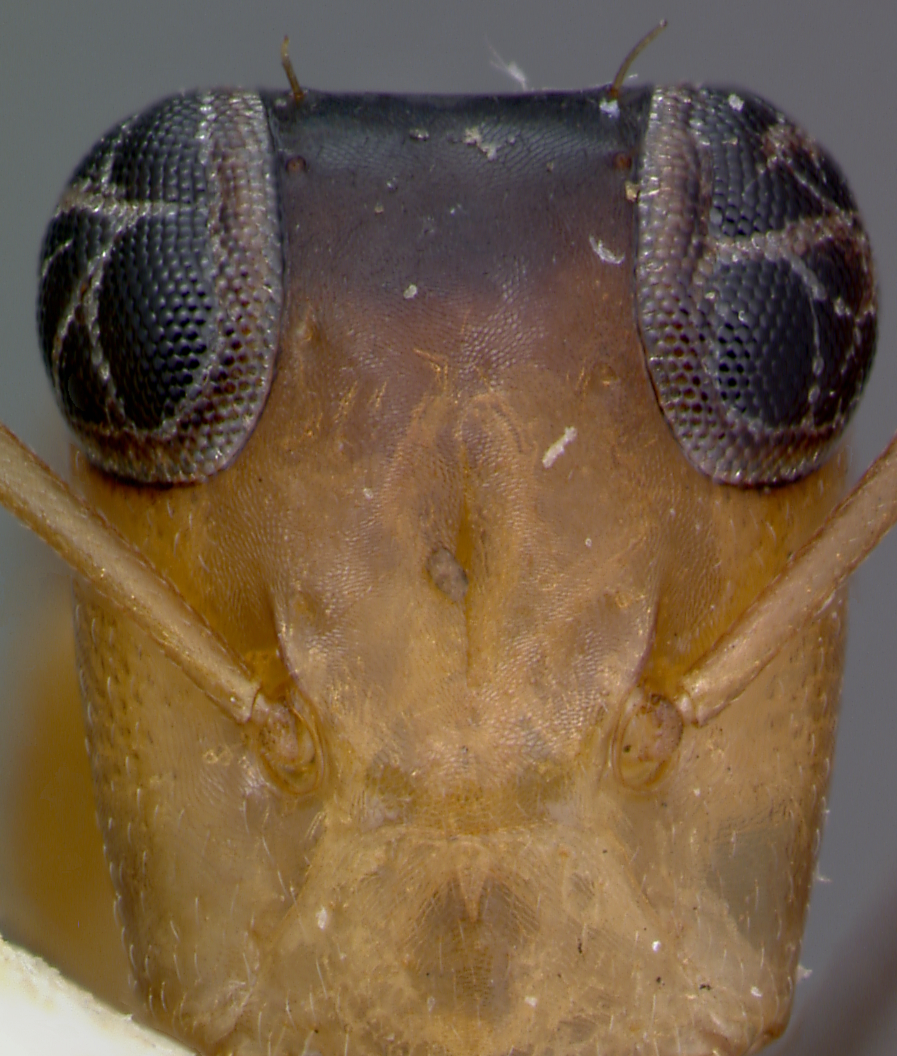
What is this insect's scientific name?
Opisthopsis jocosus
